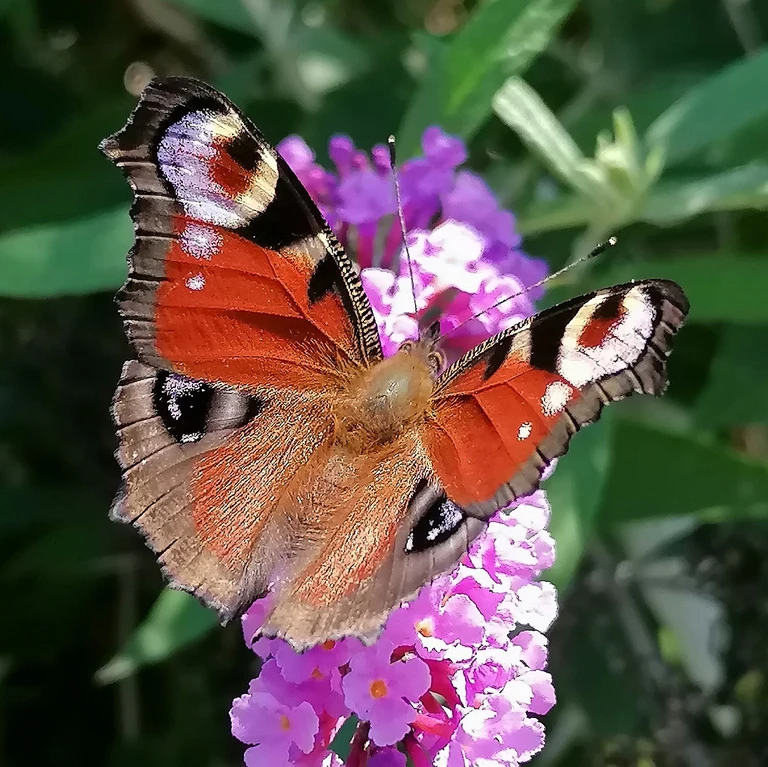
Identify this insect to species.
Aglais io
